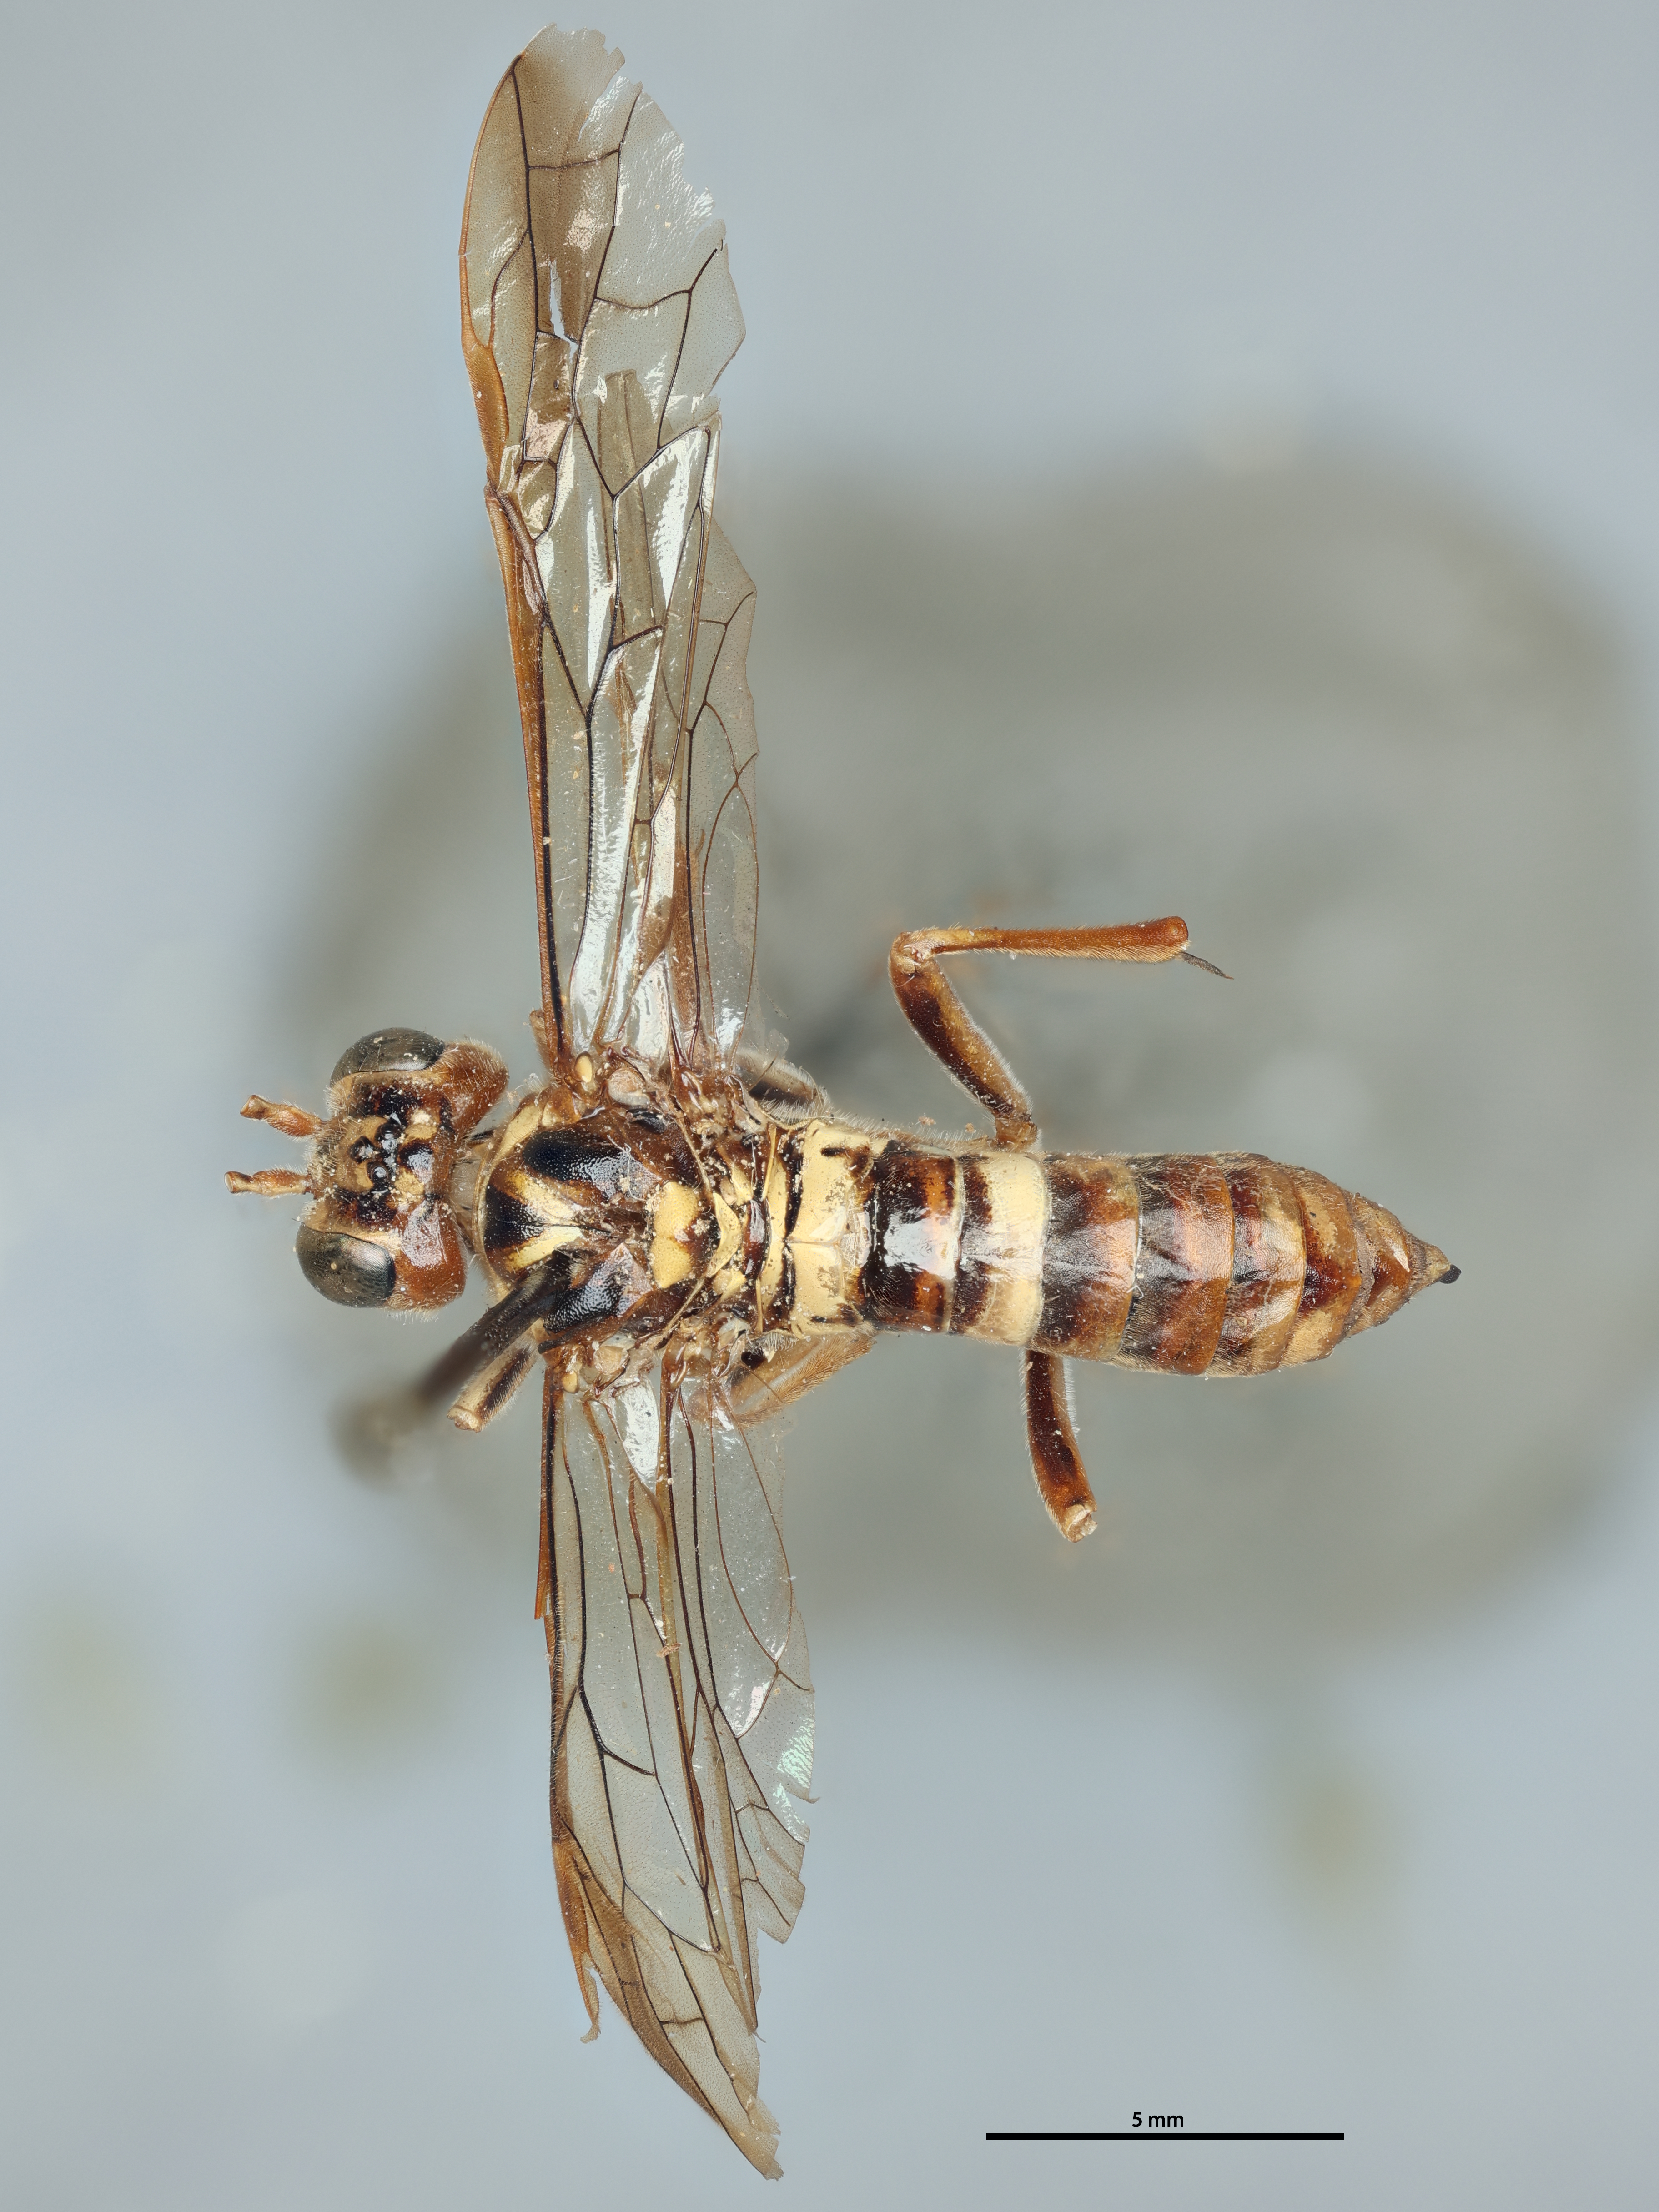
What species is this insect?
Tenthredina cylindrica
